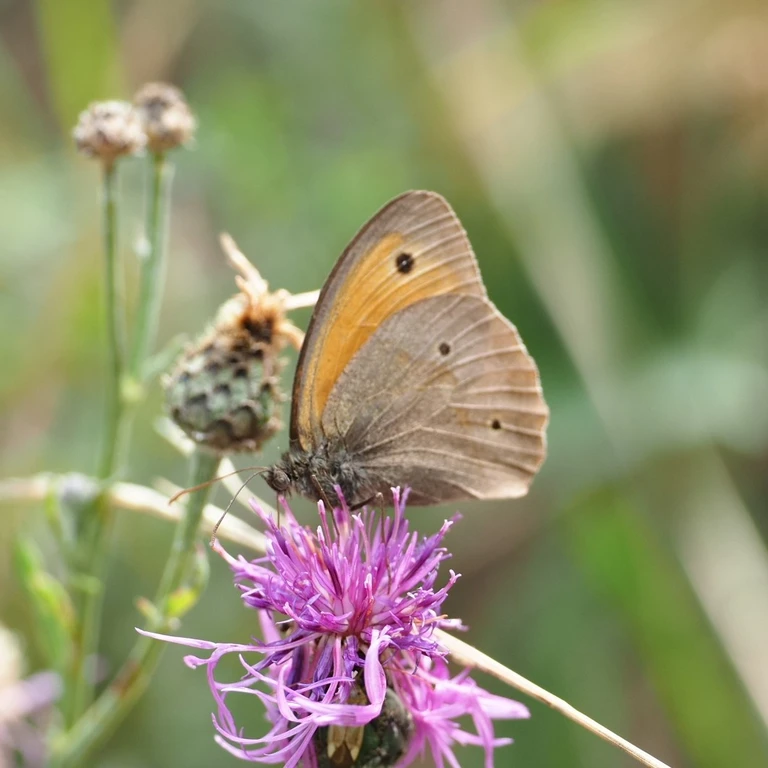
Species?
Maniola jurtina
